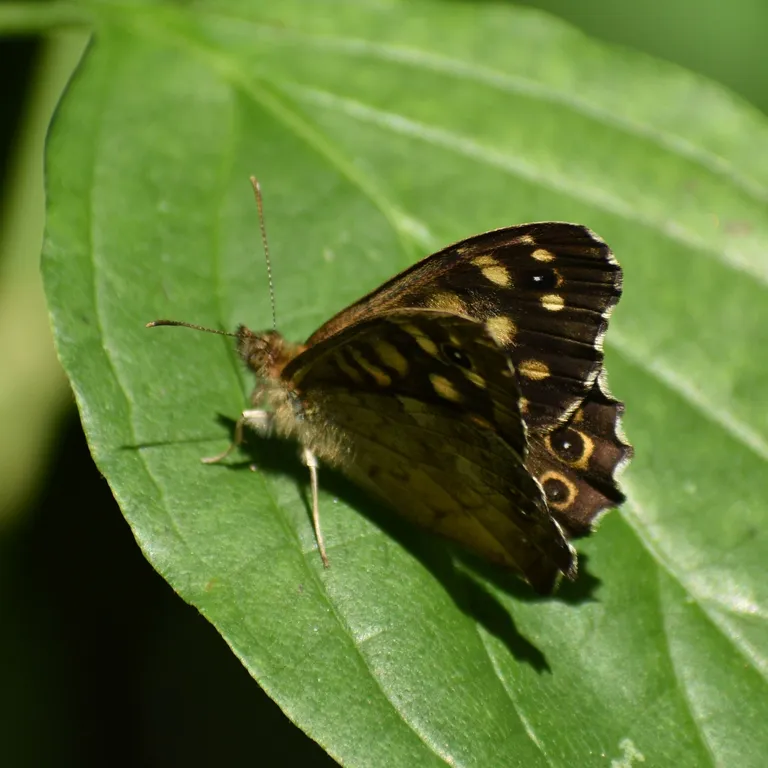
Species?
Pararge aegeria
